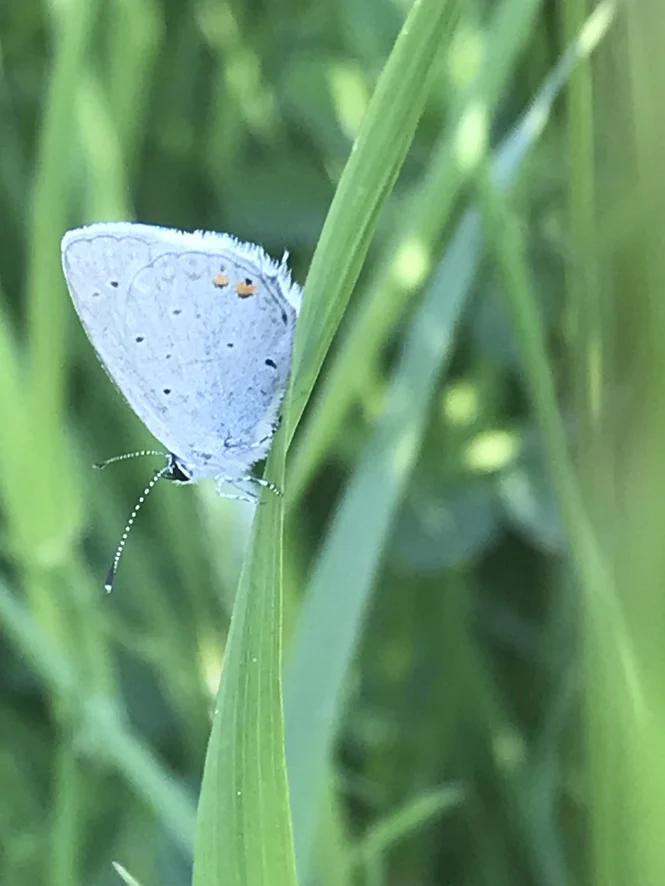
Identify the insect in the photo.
Cupido argiades (also Elkalyce argiades)
